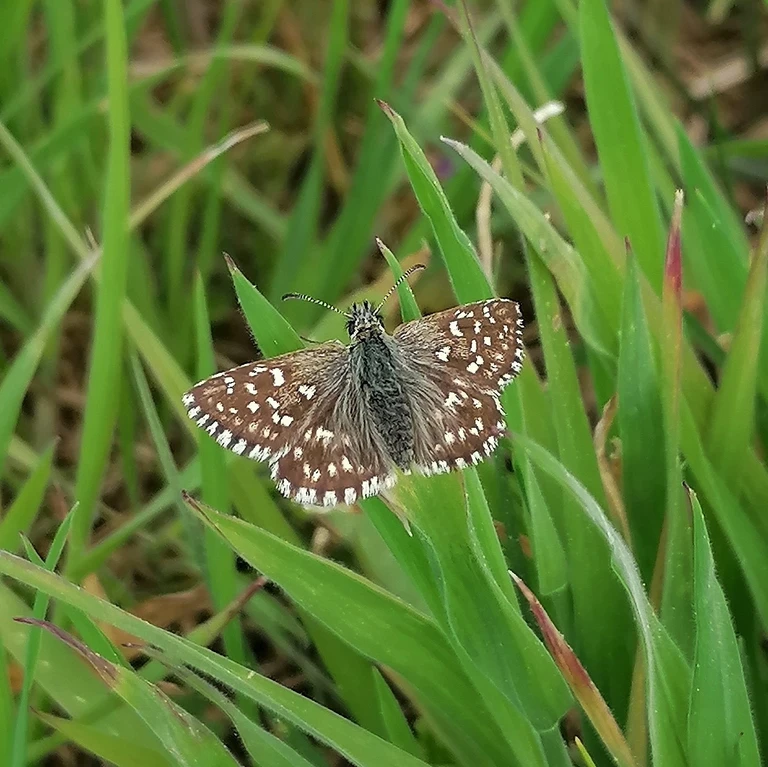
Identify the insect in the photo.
Pyrgus malvae
